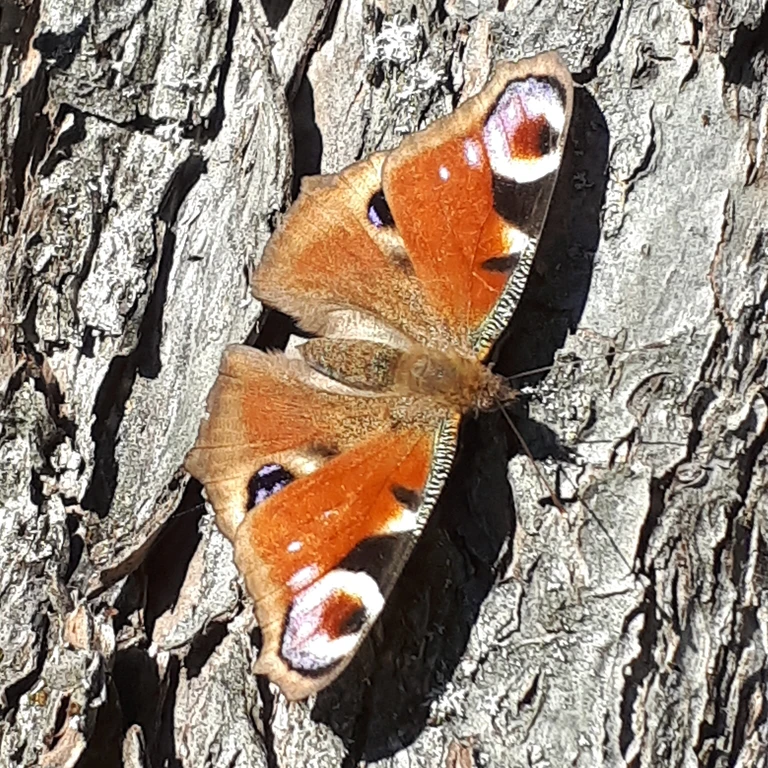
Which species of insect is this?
Aglais io
